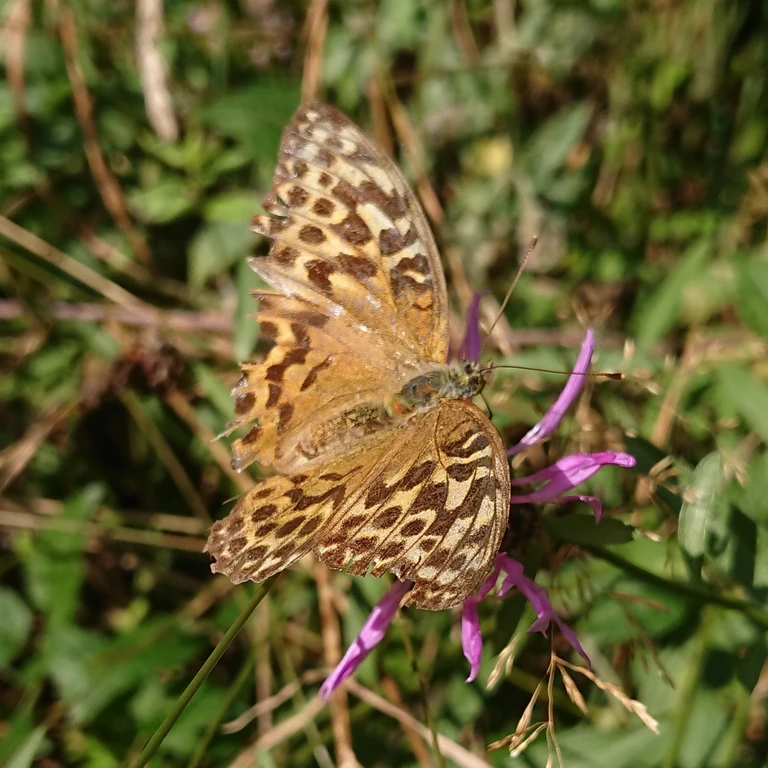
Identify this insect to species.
Argynnis paphia
